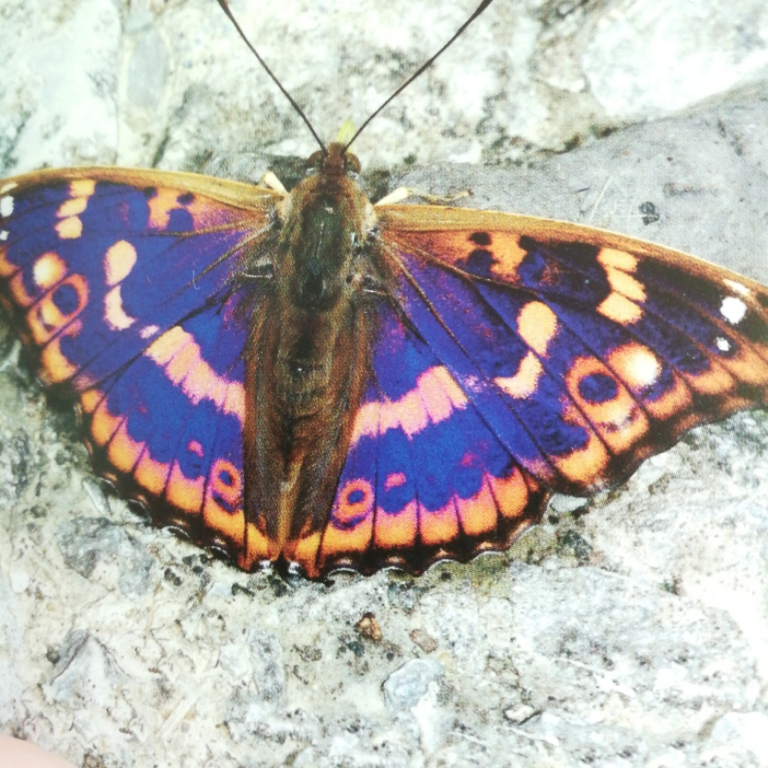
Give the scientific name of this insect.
Apatura ilia
